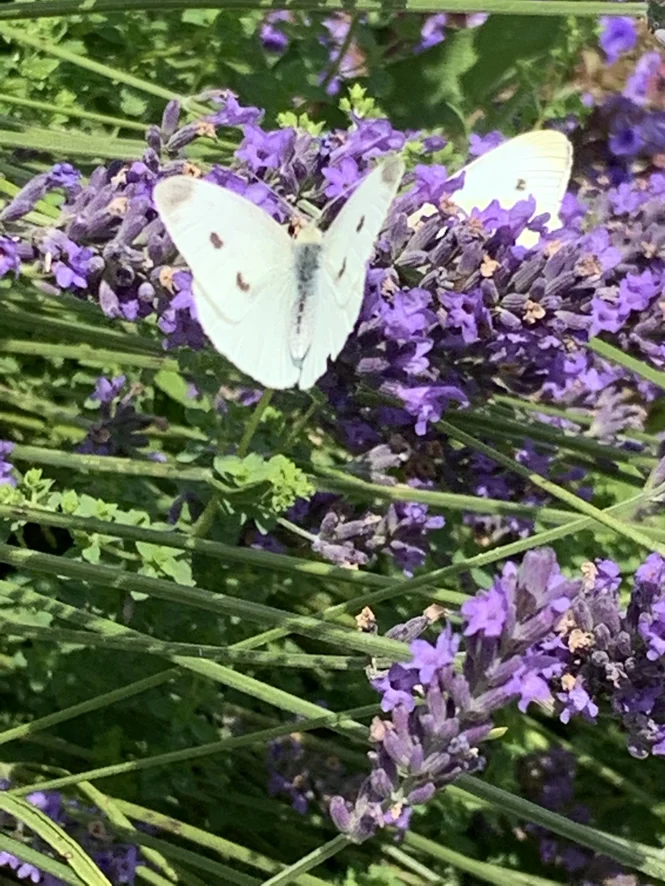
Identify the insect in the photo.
Pieris rapae
